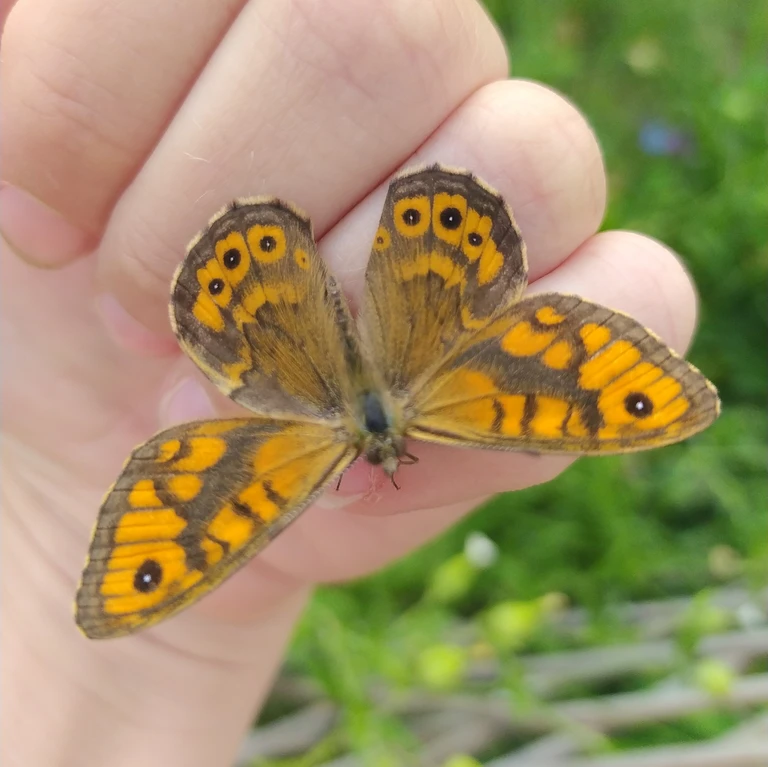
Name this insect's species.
Lasiommata megera (also Pararge megera)
